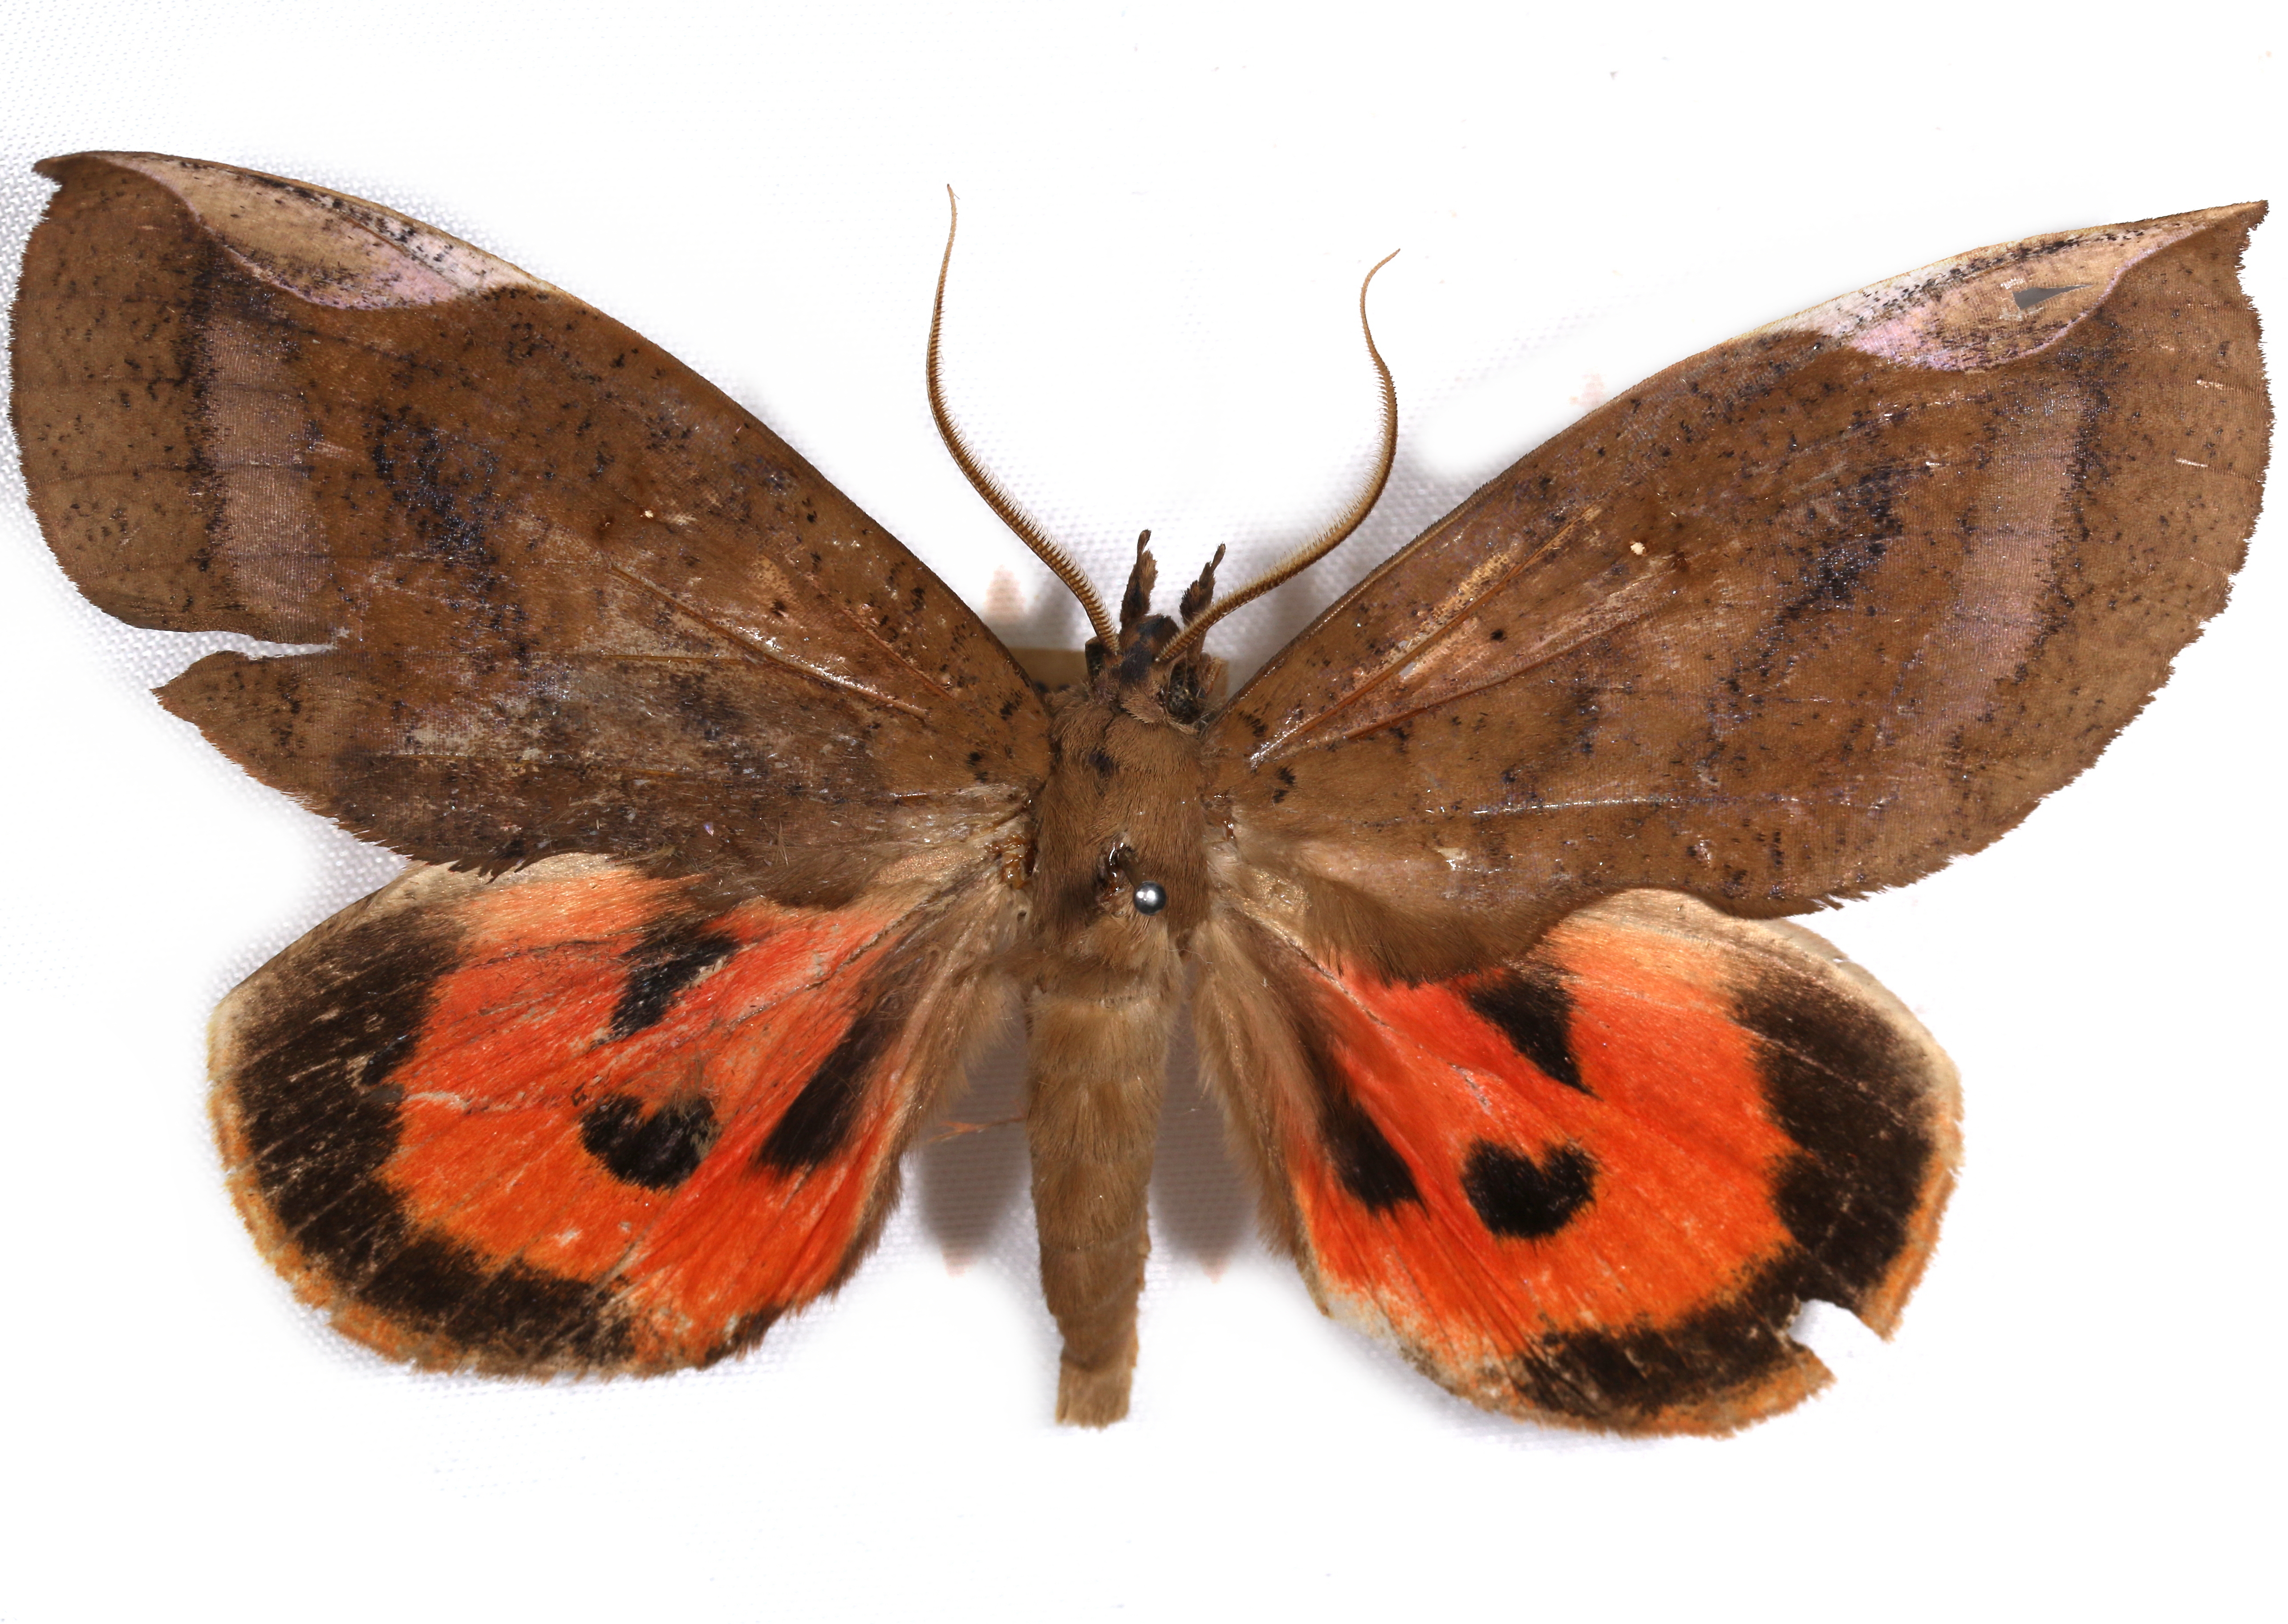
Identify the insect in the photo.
Lobophyllodes miniatus
